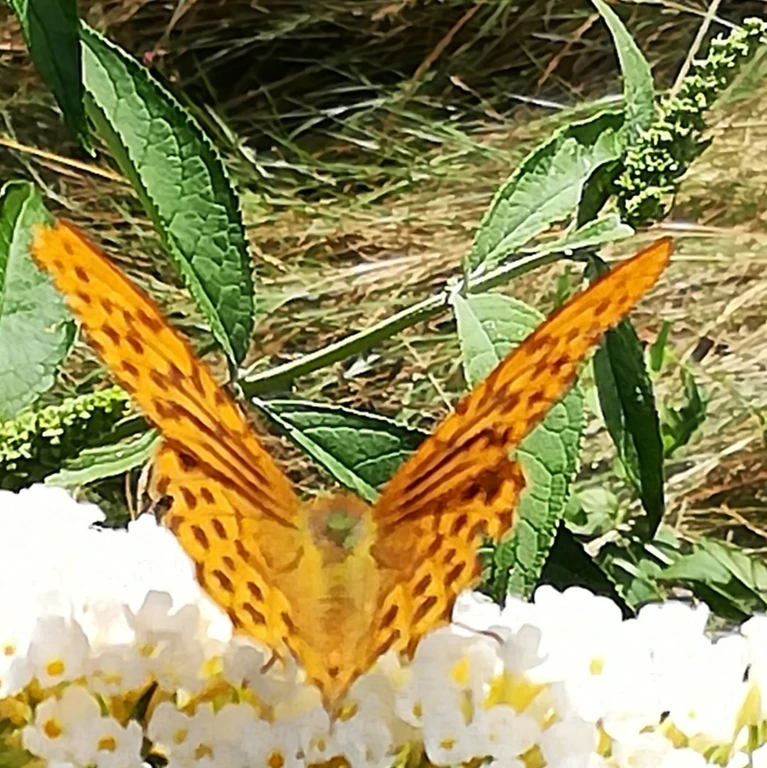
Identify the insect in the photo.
Argynnis paphia
